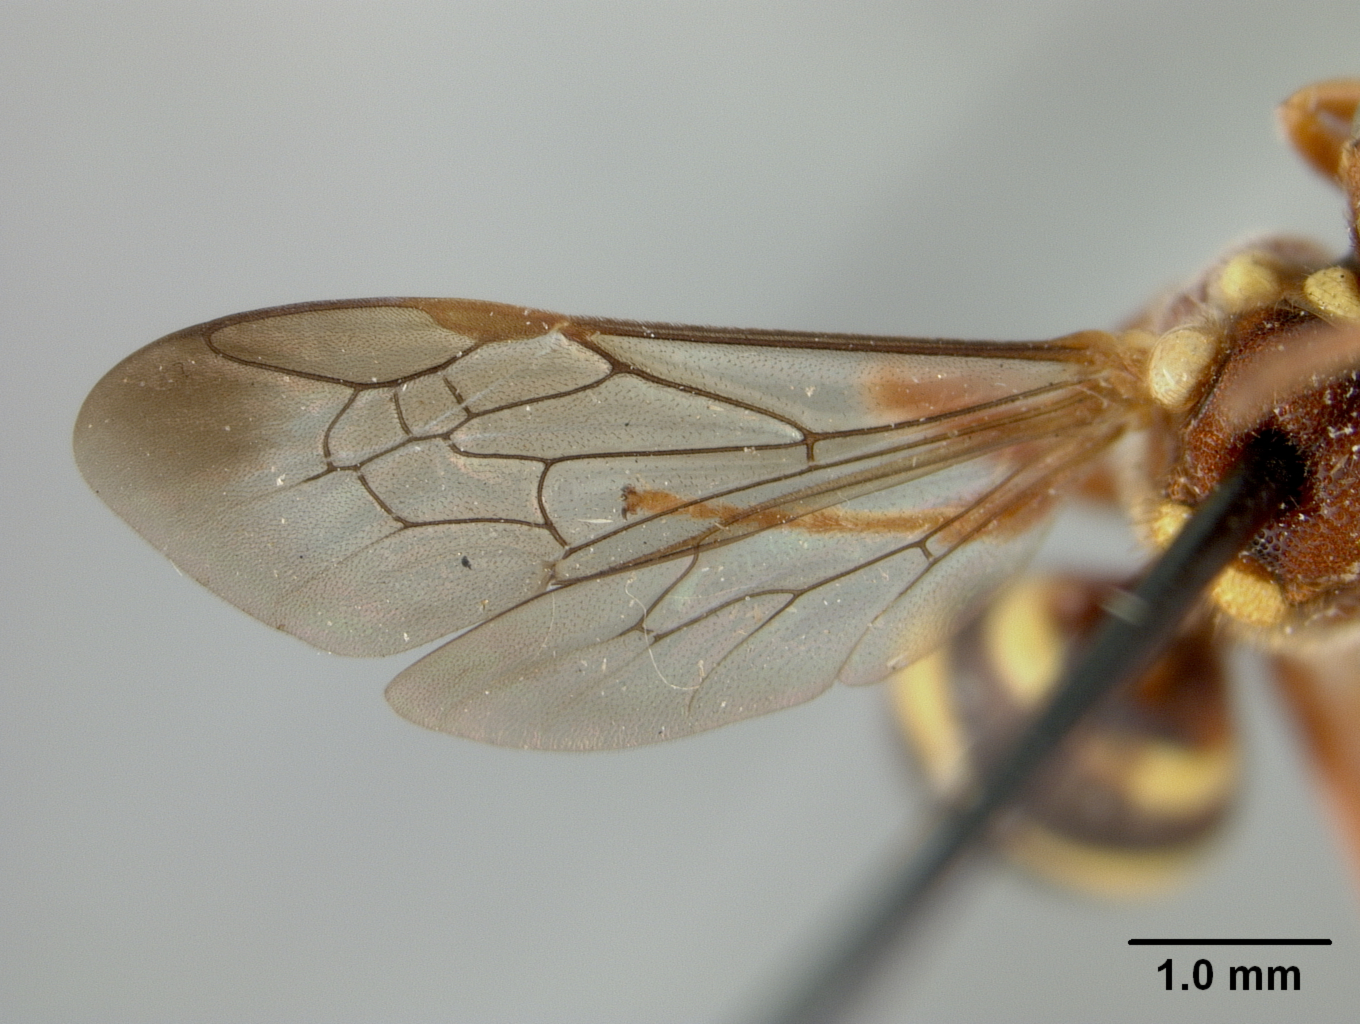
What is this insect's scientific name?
Nomada jamaicensis
